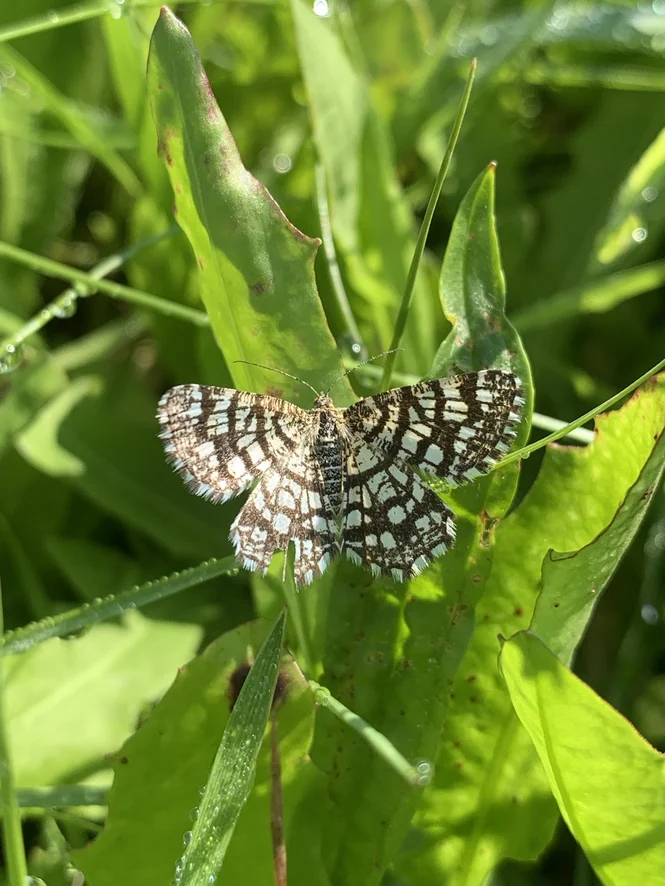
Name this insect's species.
Chiasmia clathrata
